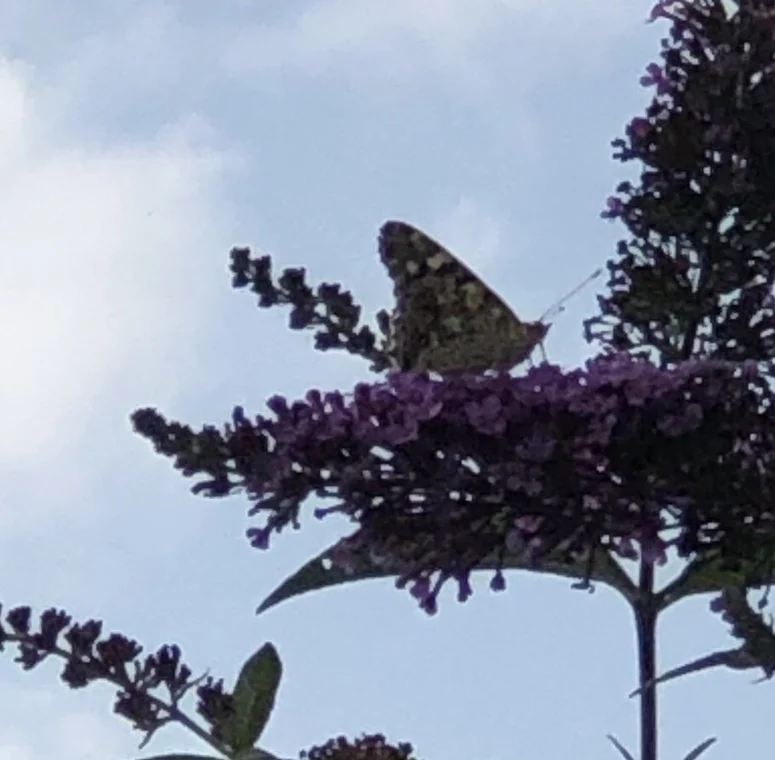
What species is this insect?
Vanessa cardui
